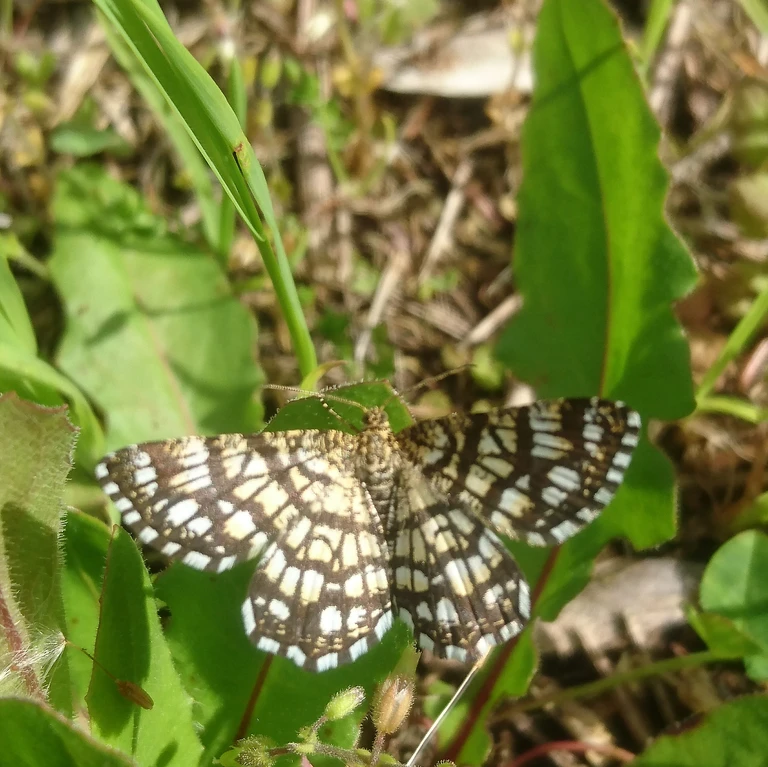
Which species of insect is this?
Chiasmia clathrata
